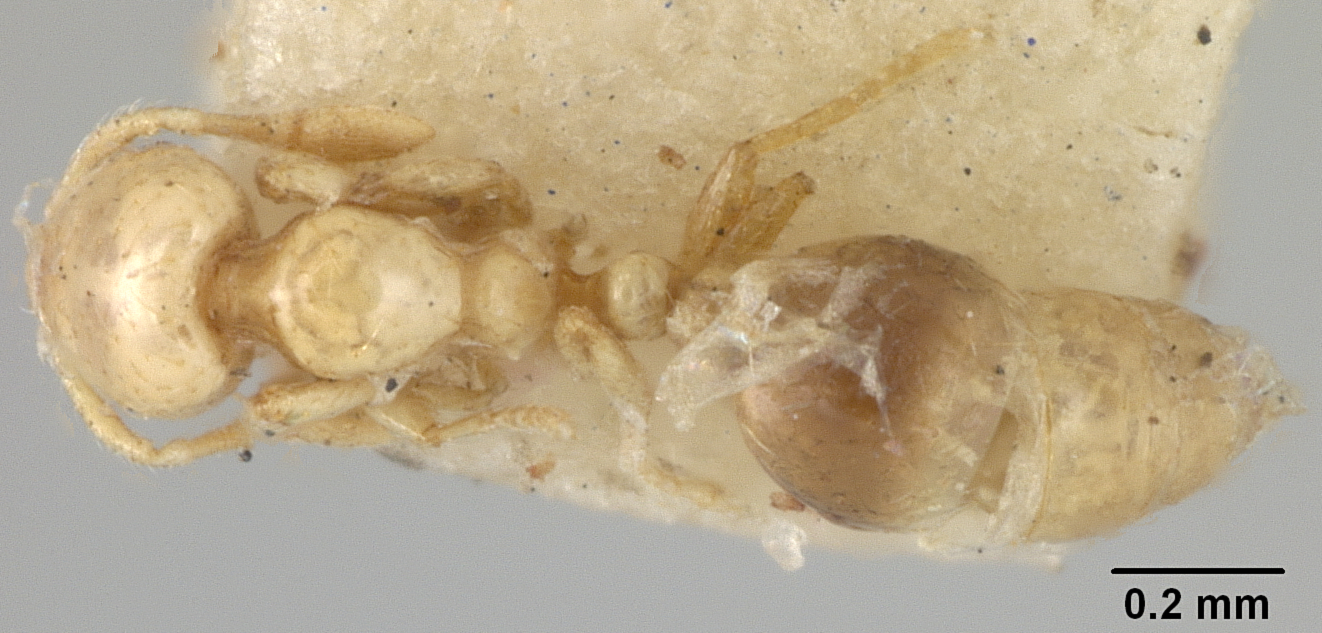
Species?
Solenopsis cleptes
